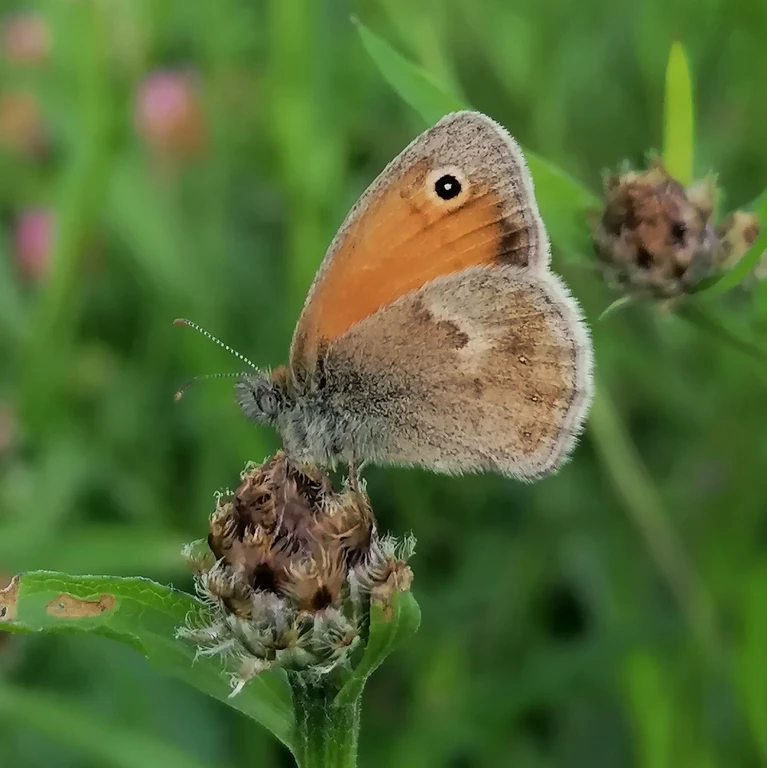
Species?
Coenonympha pamphilus
